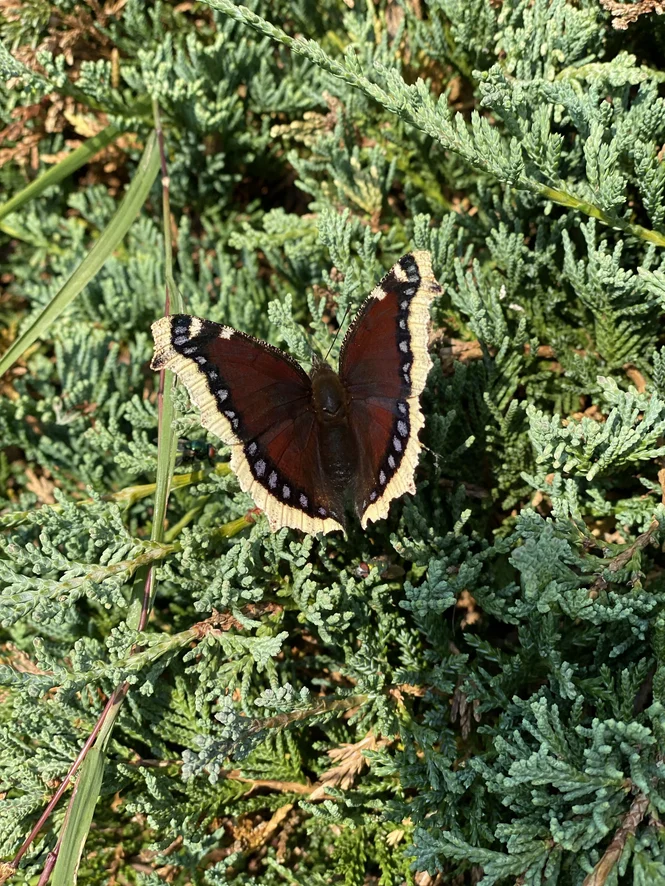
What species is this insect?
Nymphalis antiopa
